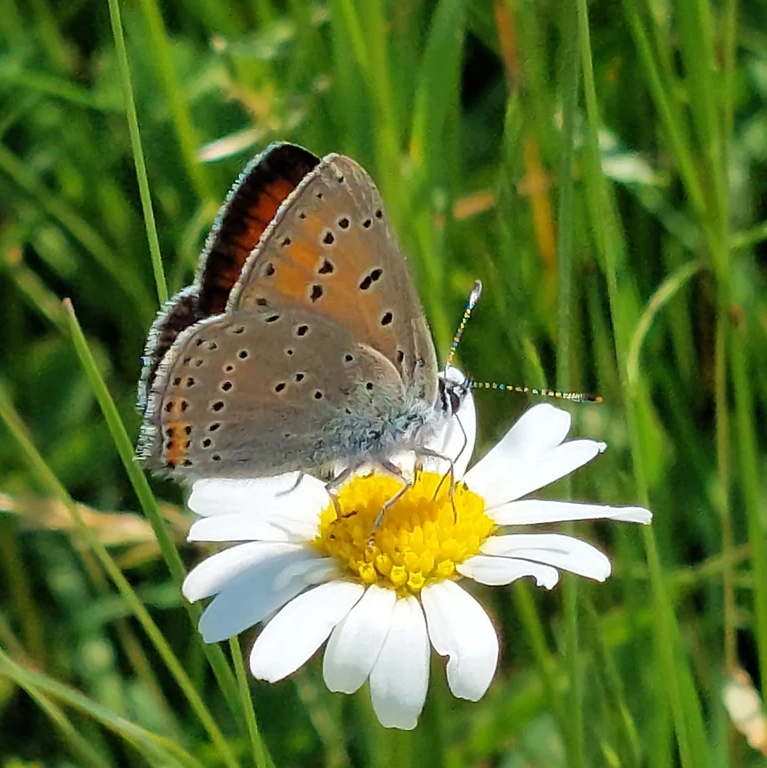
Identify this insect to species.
Lycaena hippothoe (also Palaeochrysophanus hippothoe)
